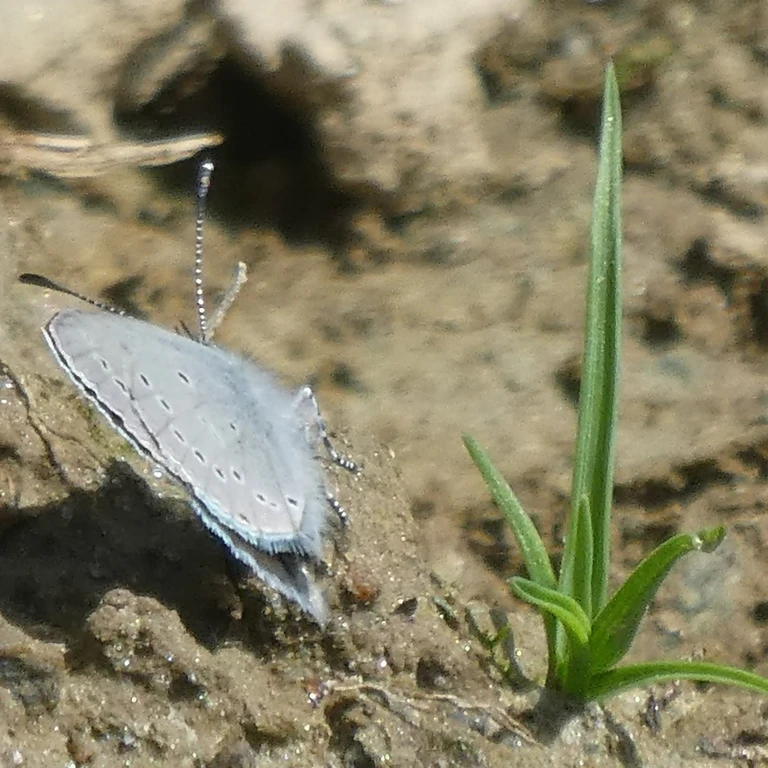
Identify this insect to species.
Cupido minimus
